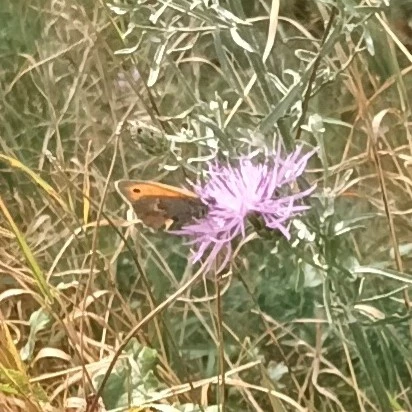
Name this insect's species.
Coenonympha pamphilus
